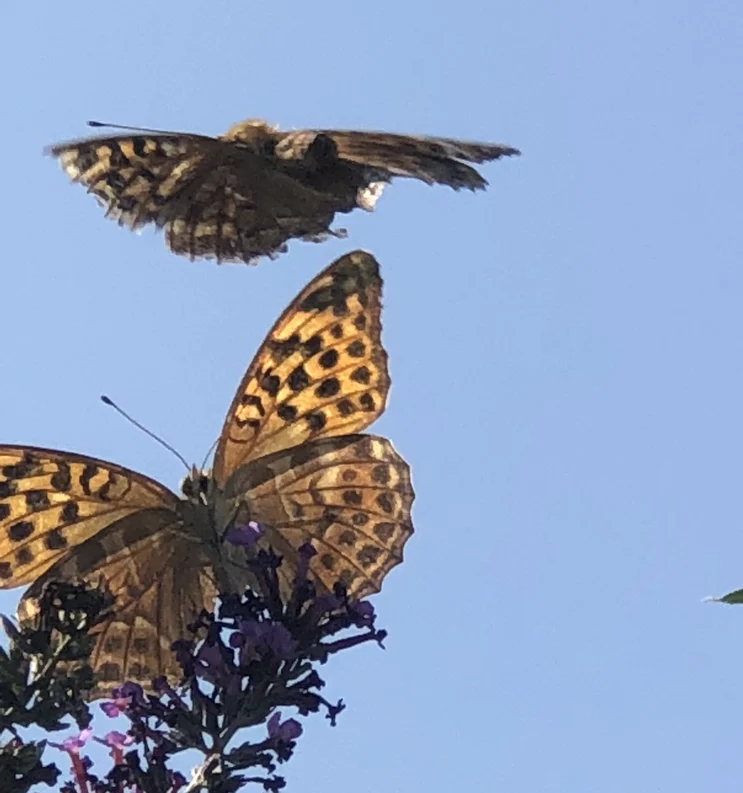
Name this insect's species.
Argynnis paphia
